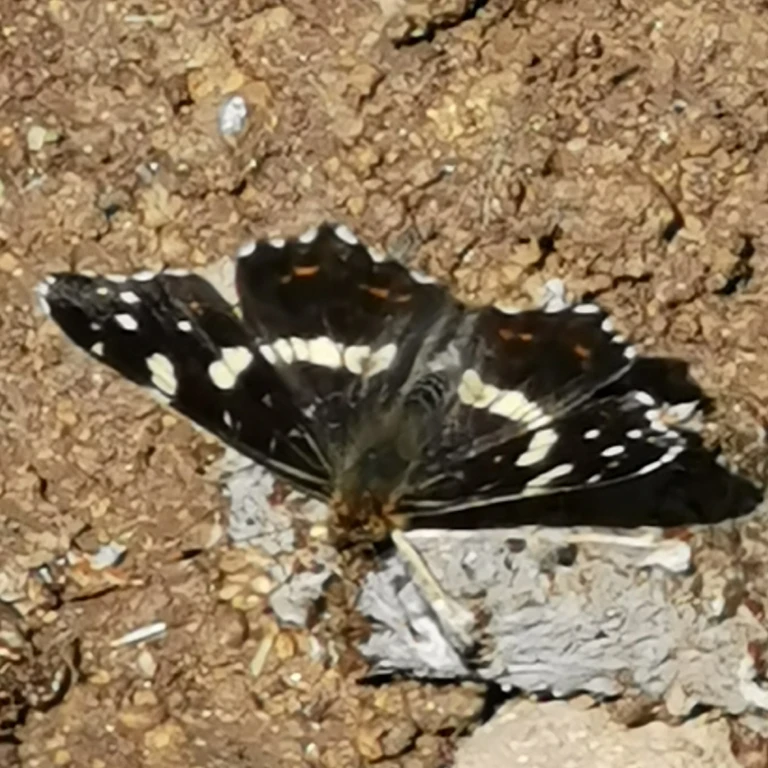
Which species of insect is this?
Araschnia levana
